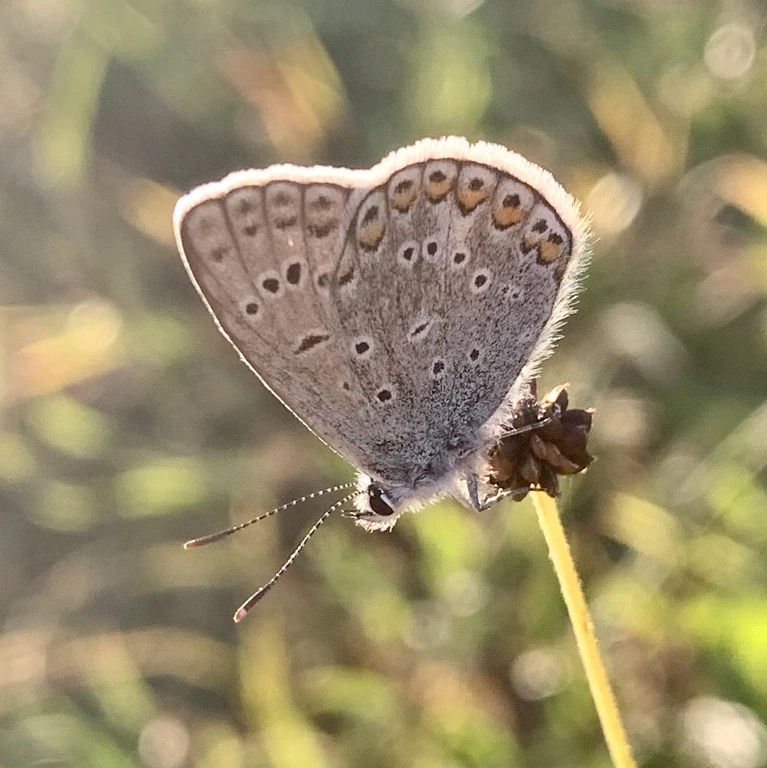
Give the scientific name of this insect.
Polyommatus icarus
